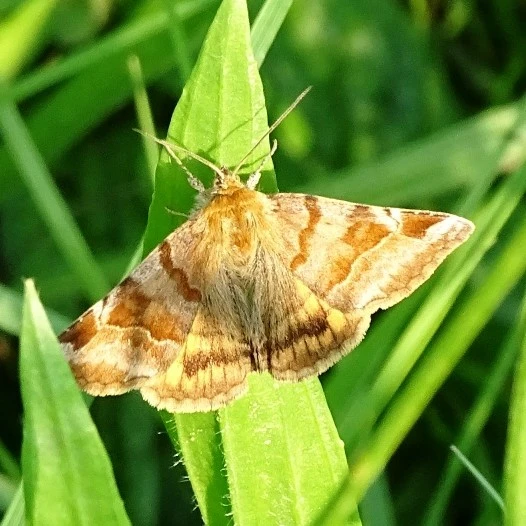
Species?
Euclidia glyphica
